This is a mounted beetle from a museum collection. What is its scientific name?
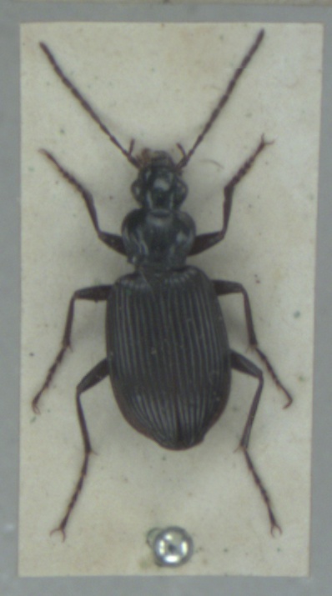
Platynus assimilis
